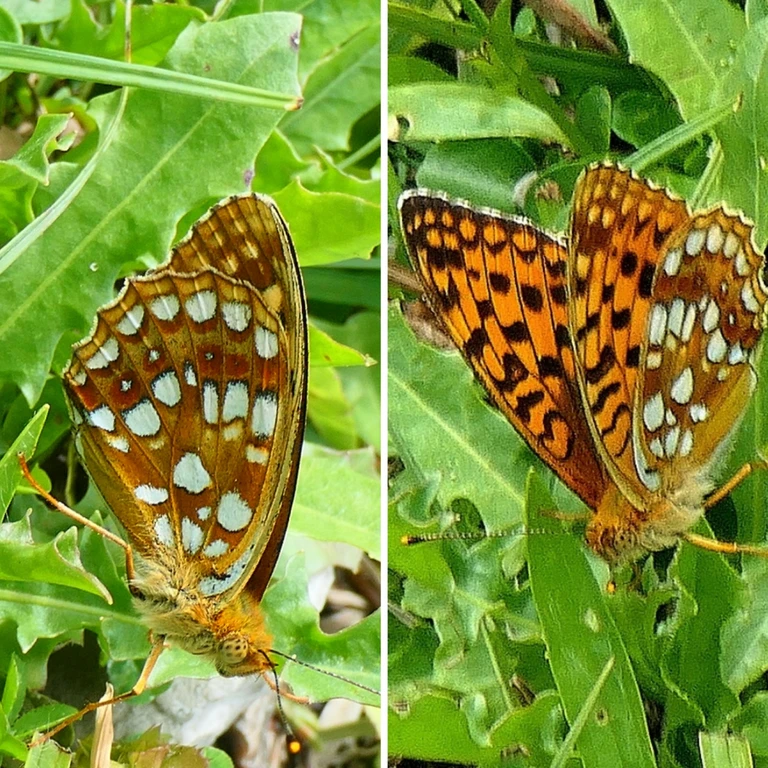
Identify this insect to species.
Fabriciana adippe
